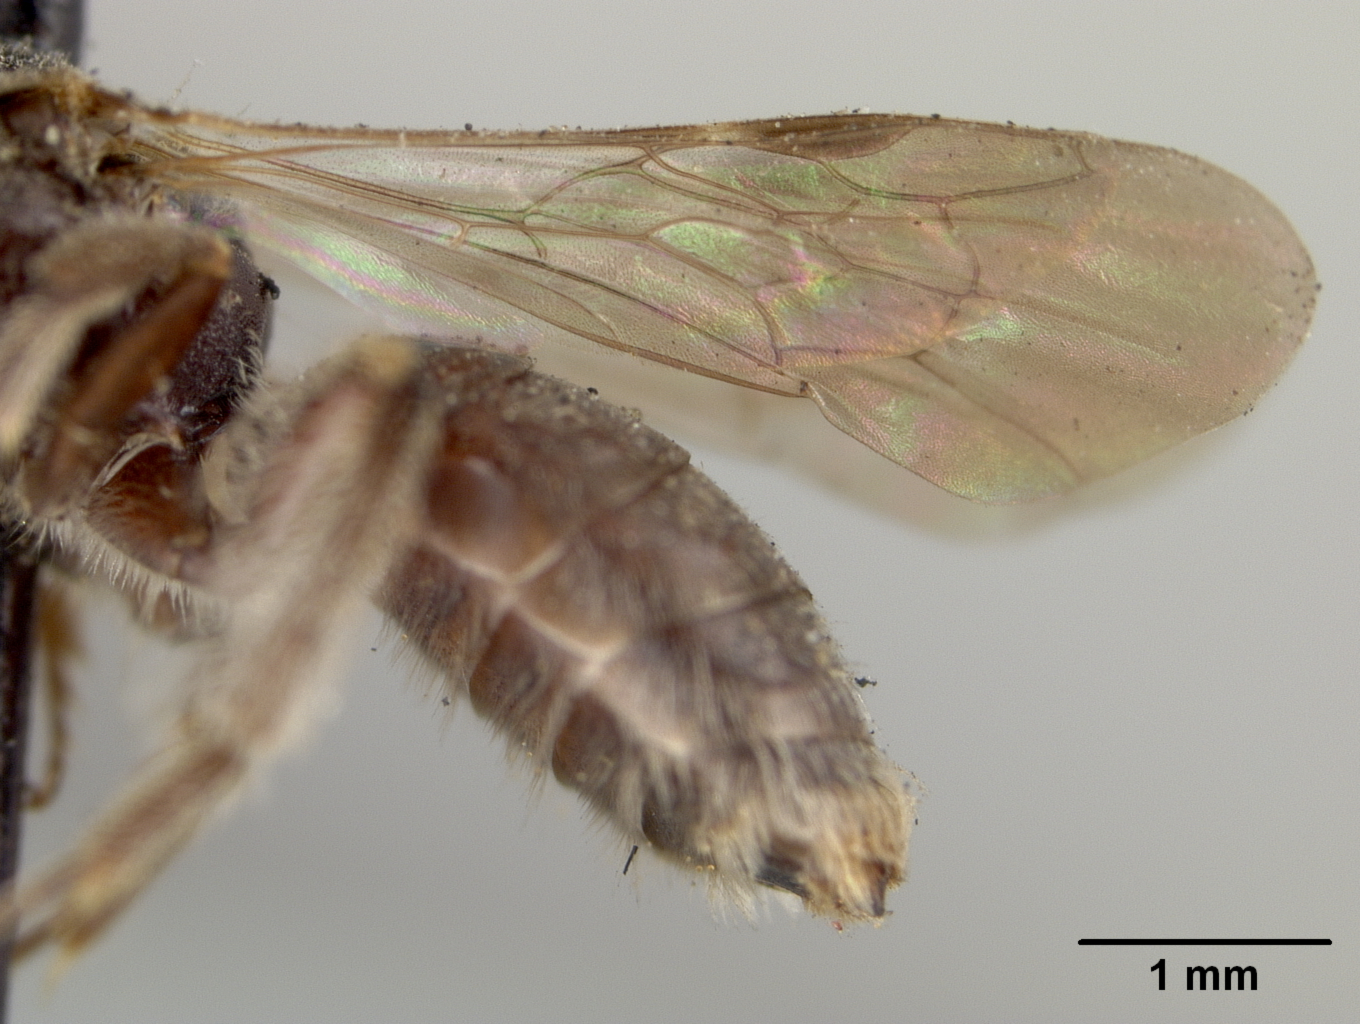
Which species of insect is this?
Panurginus nebrascensis
